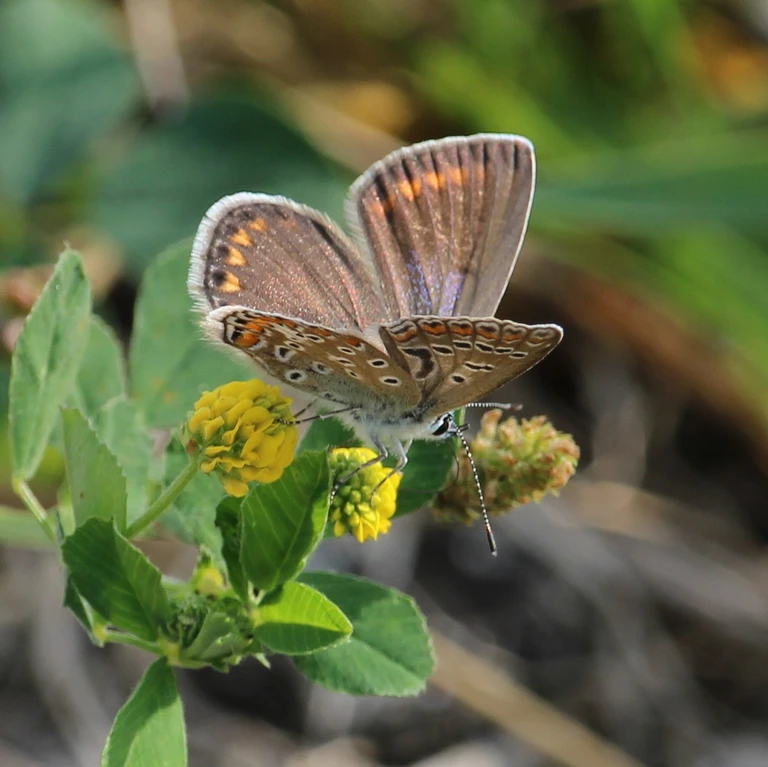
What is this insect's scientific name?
Polyommatus icarus
